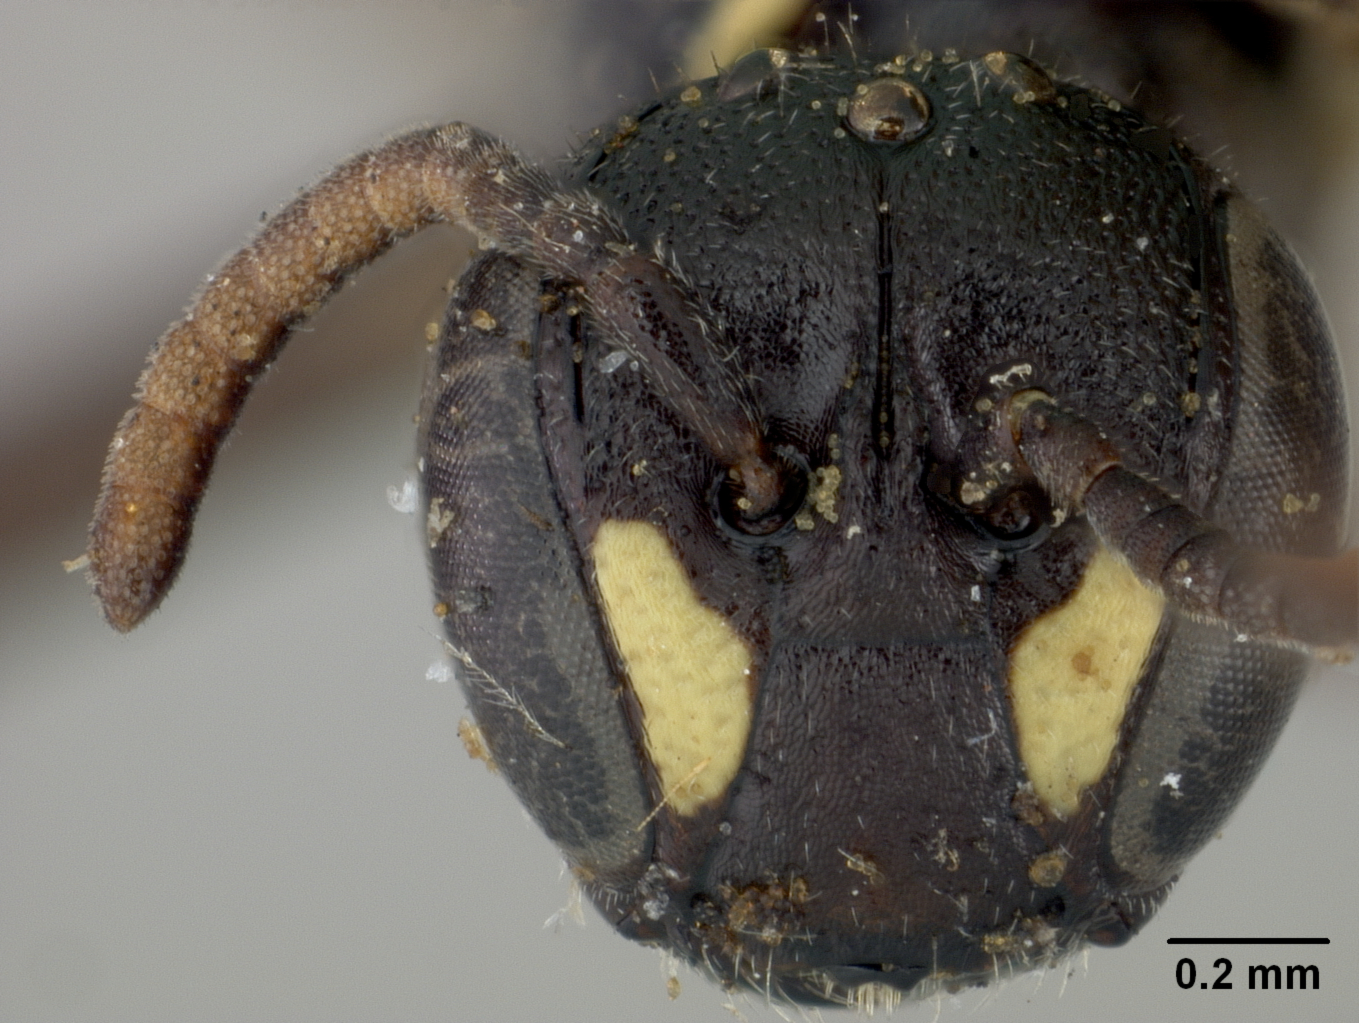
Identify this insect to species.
Hylaeus hydrangeae
